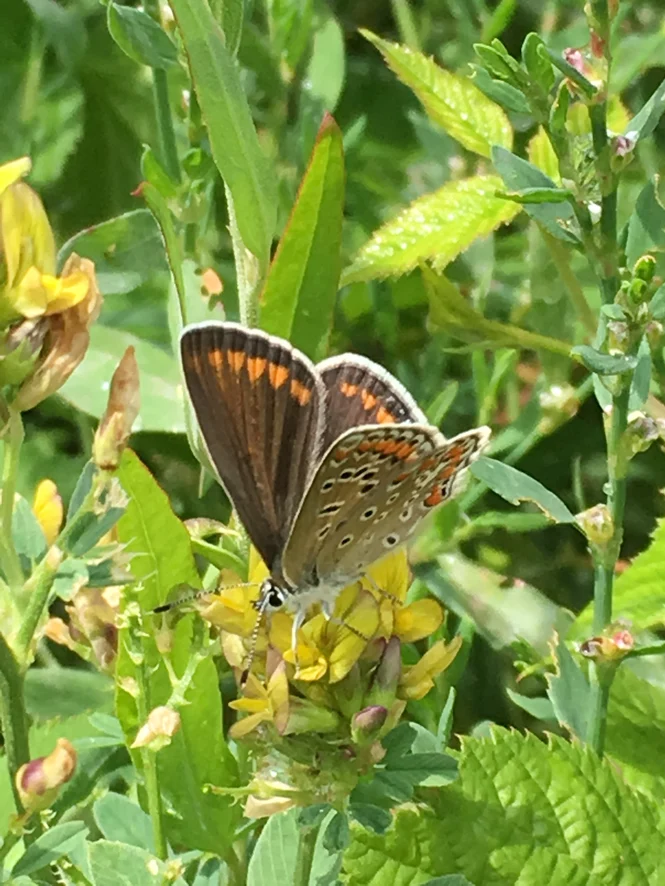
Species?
Polyommatus icarus
